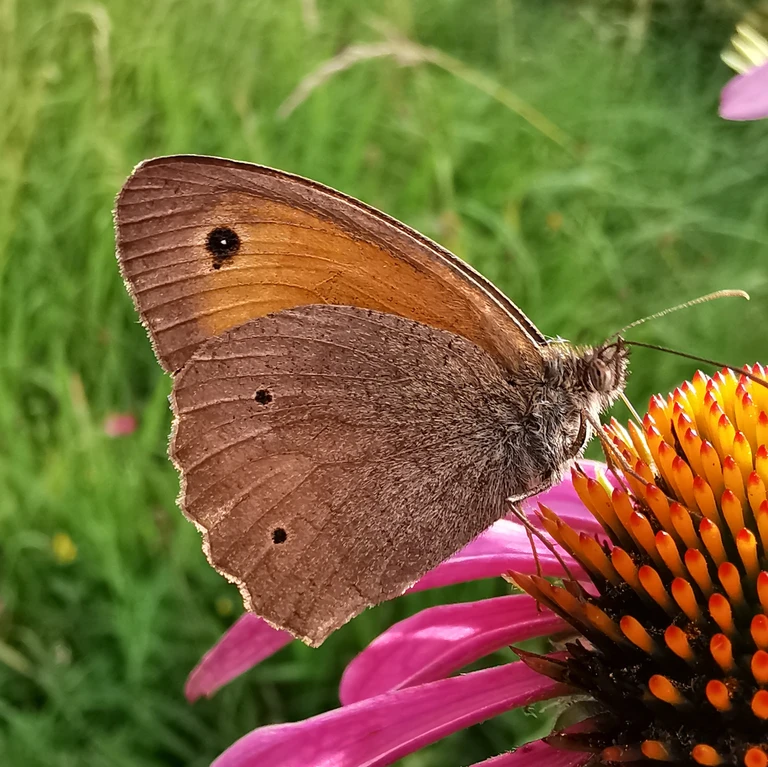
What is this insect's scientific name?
Maniola jurtina
